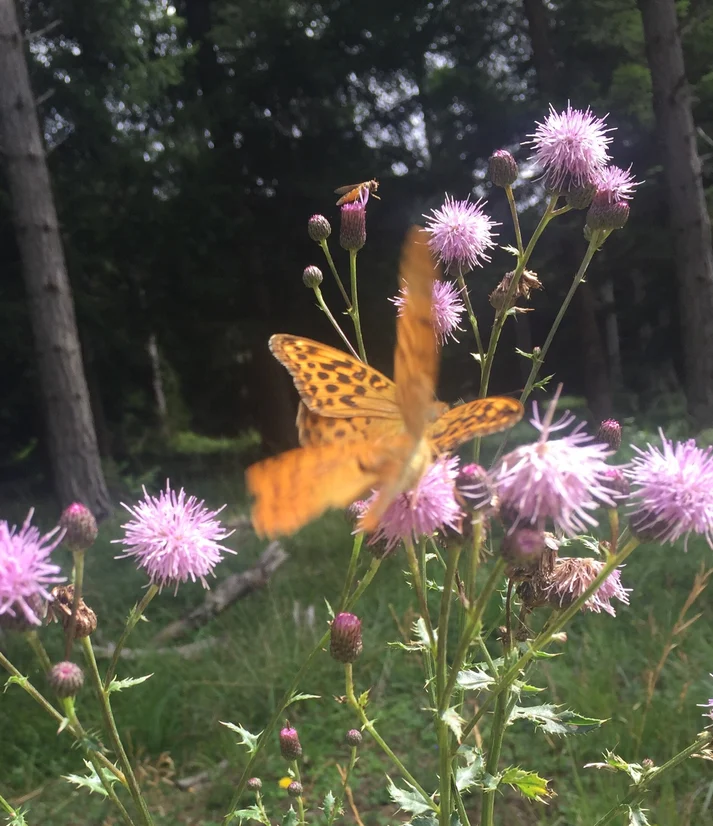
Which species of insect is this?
Argynnis paphia
